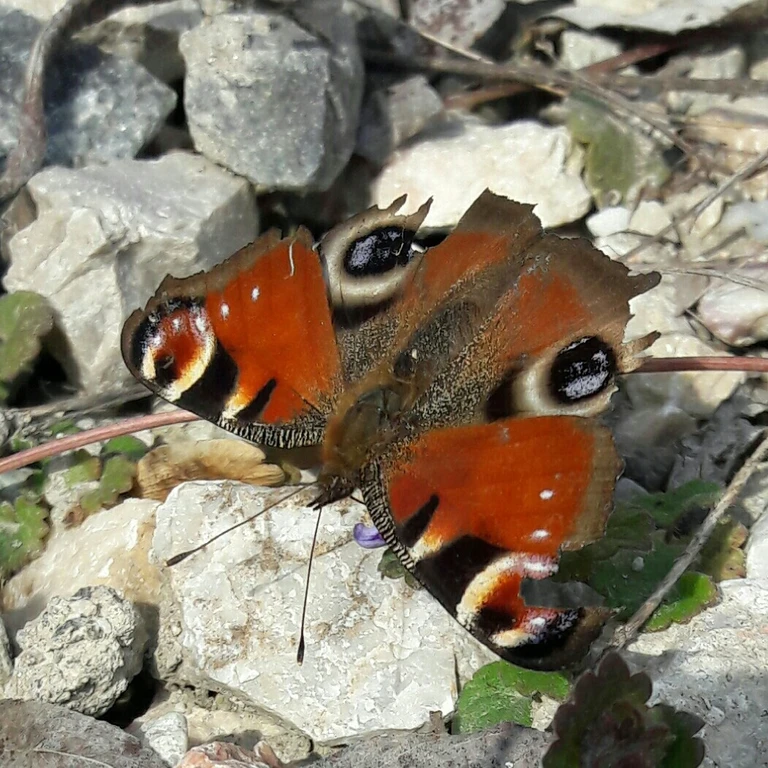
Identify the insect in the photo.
Aglais io
